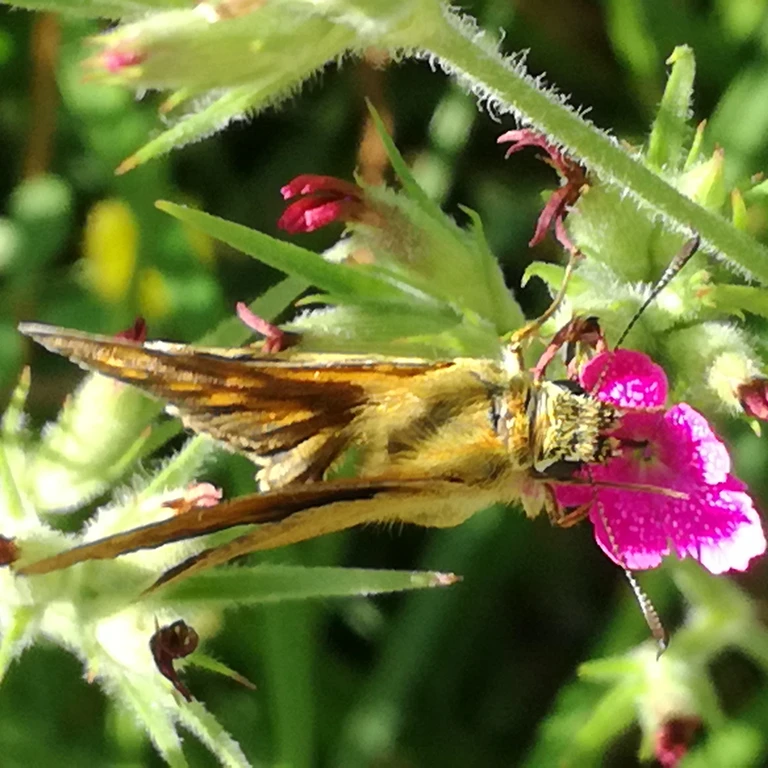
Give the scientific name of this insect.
Ochlodes sylvanus (also Ochlodes venata)
